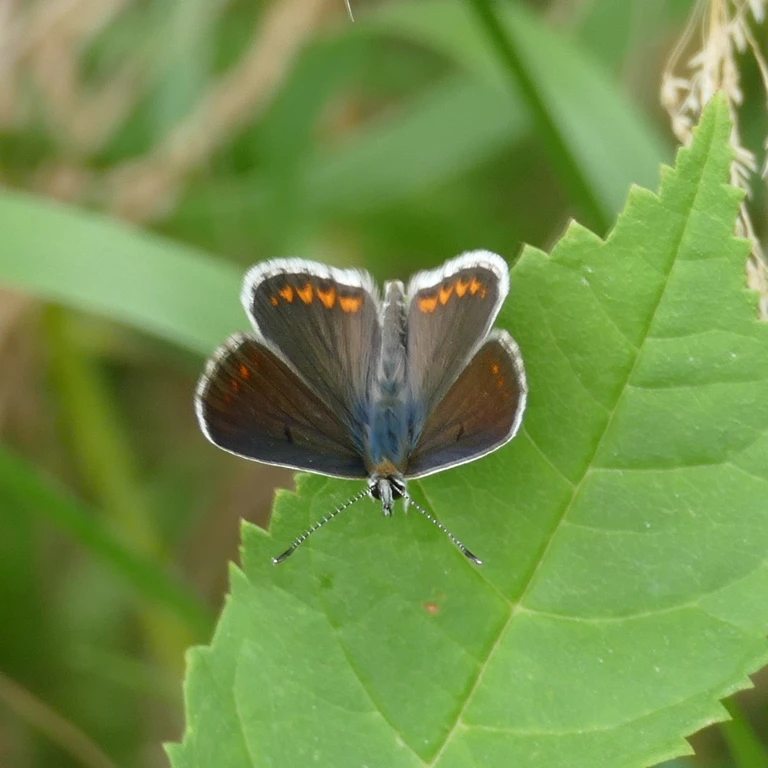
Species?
Aricia agestis/artaxerxes
